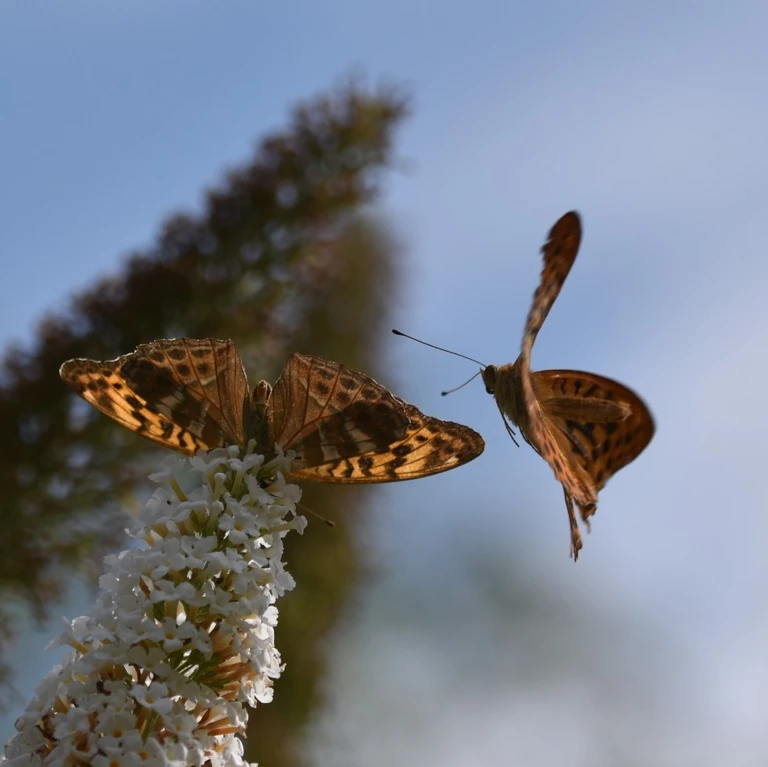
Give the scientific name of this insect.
Argynnis paphia
